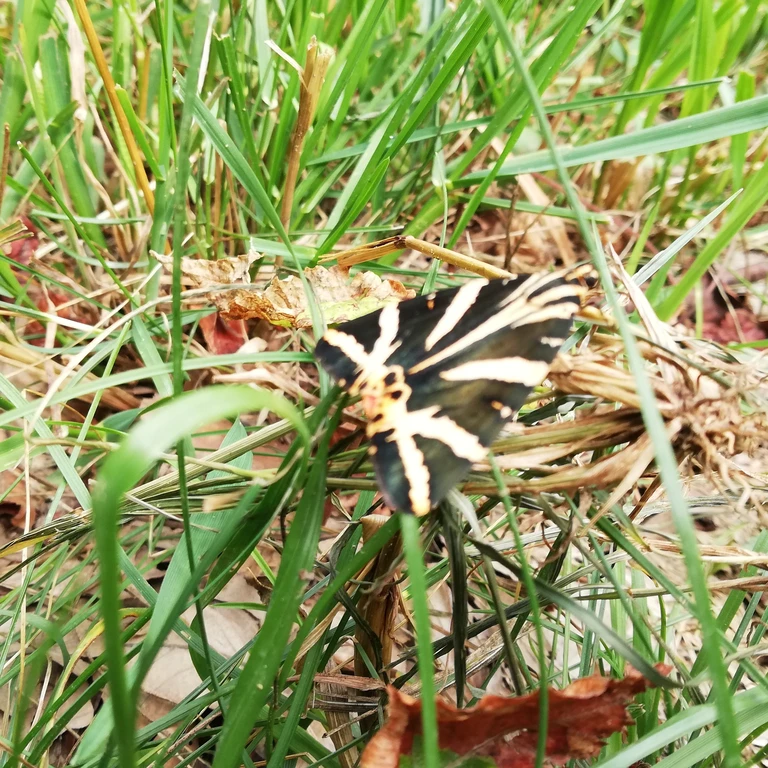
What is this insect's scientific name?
Euplagia quadripunctaria
